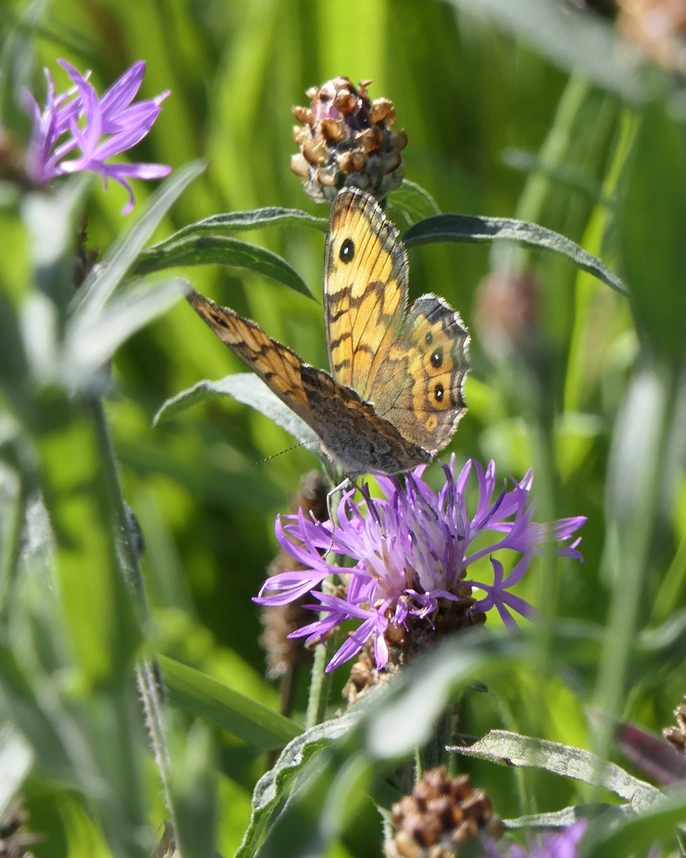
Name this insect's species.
Lasiommata megera (also Pararge megera)
